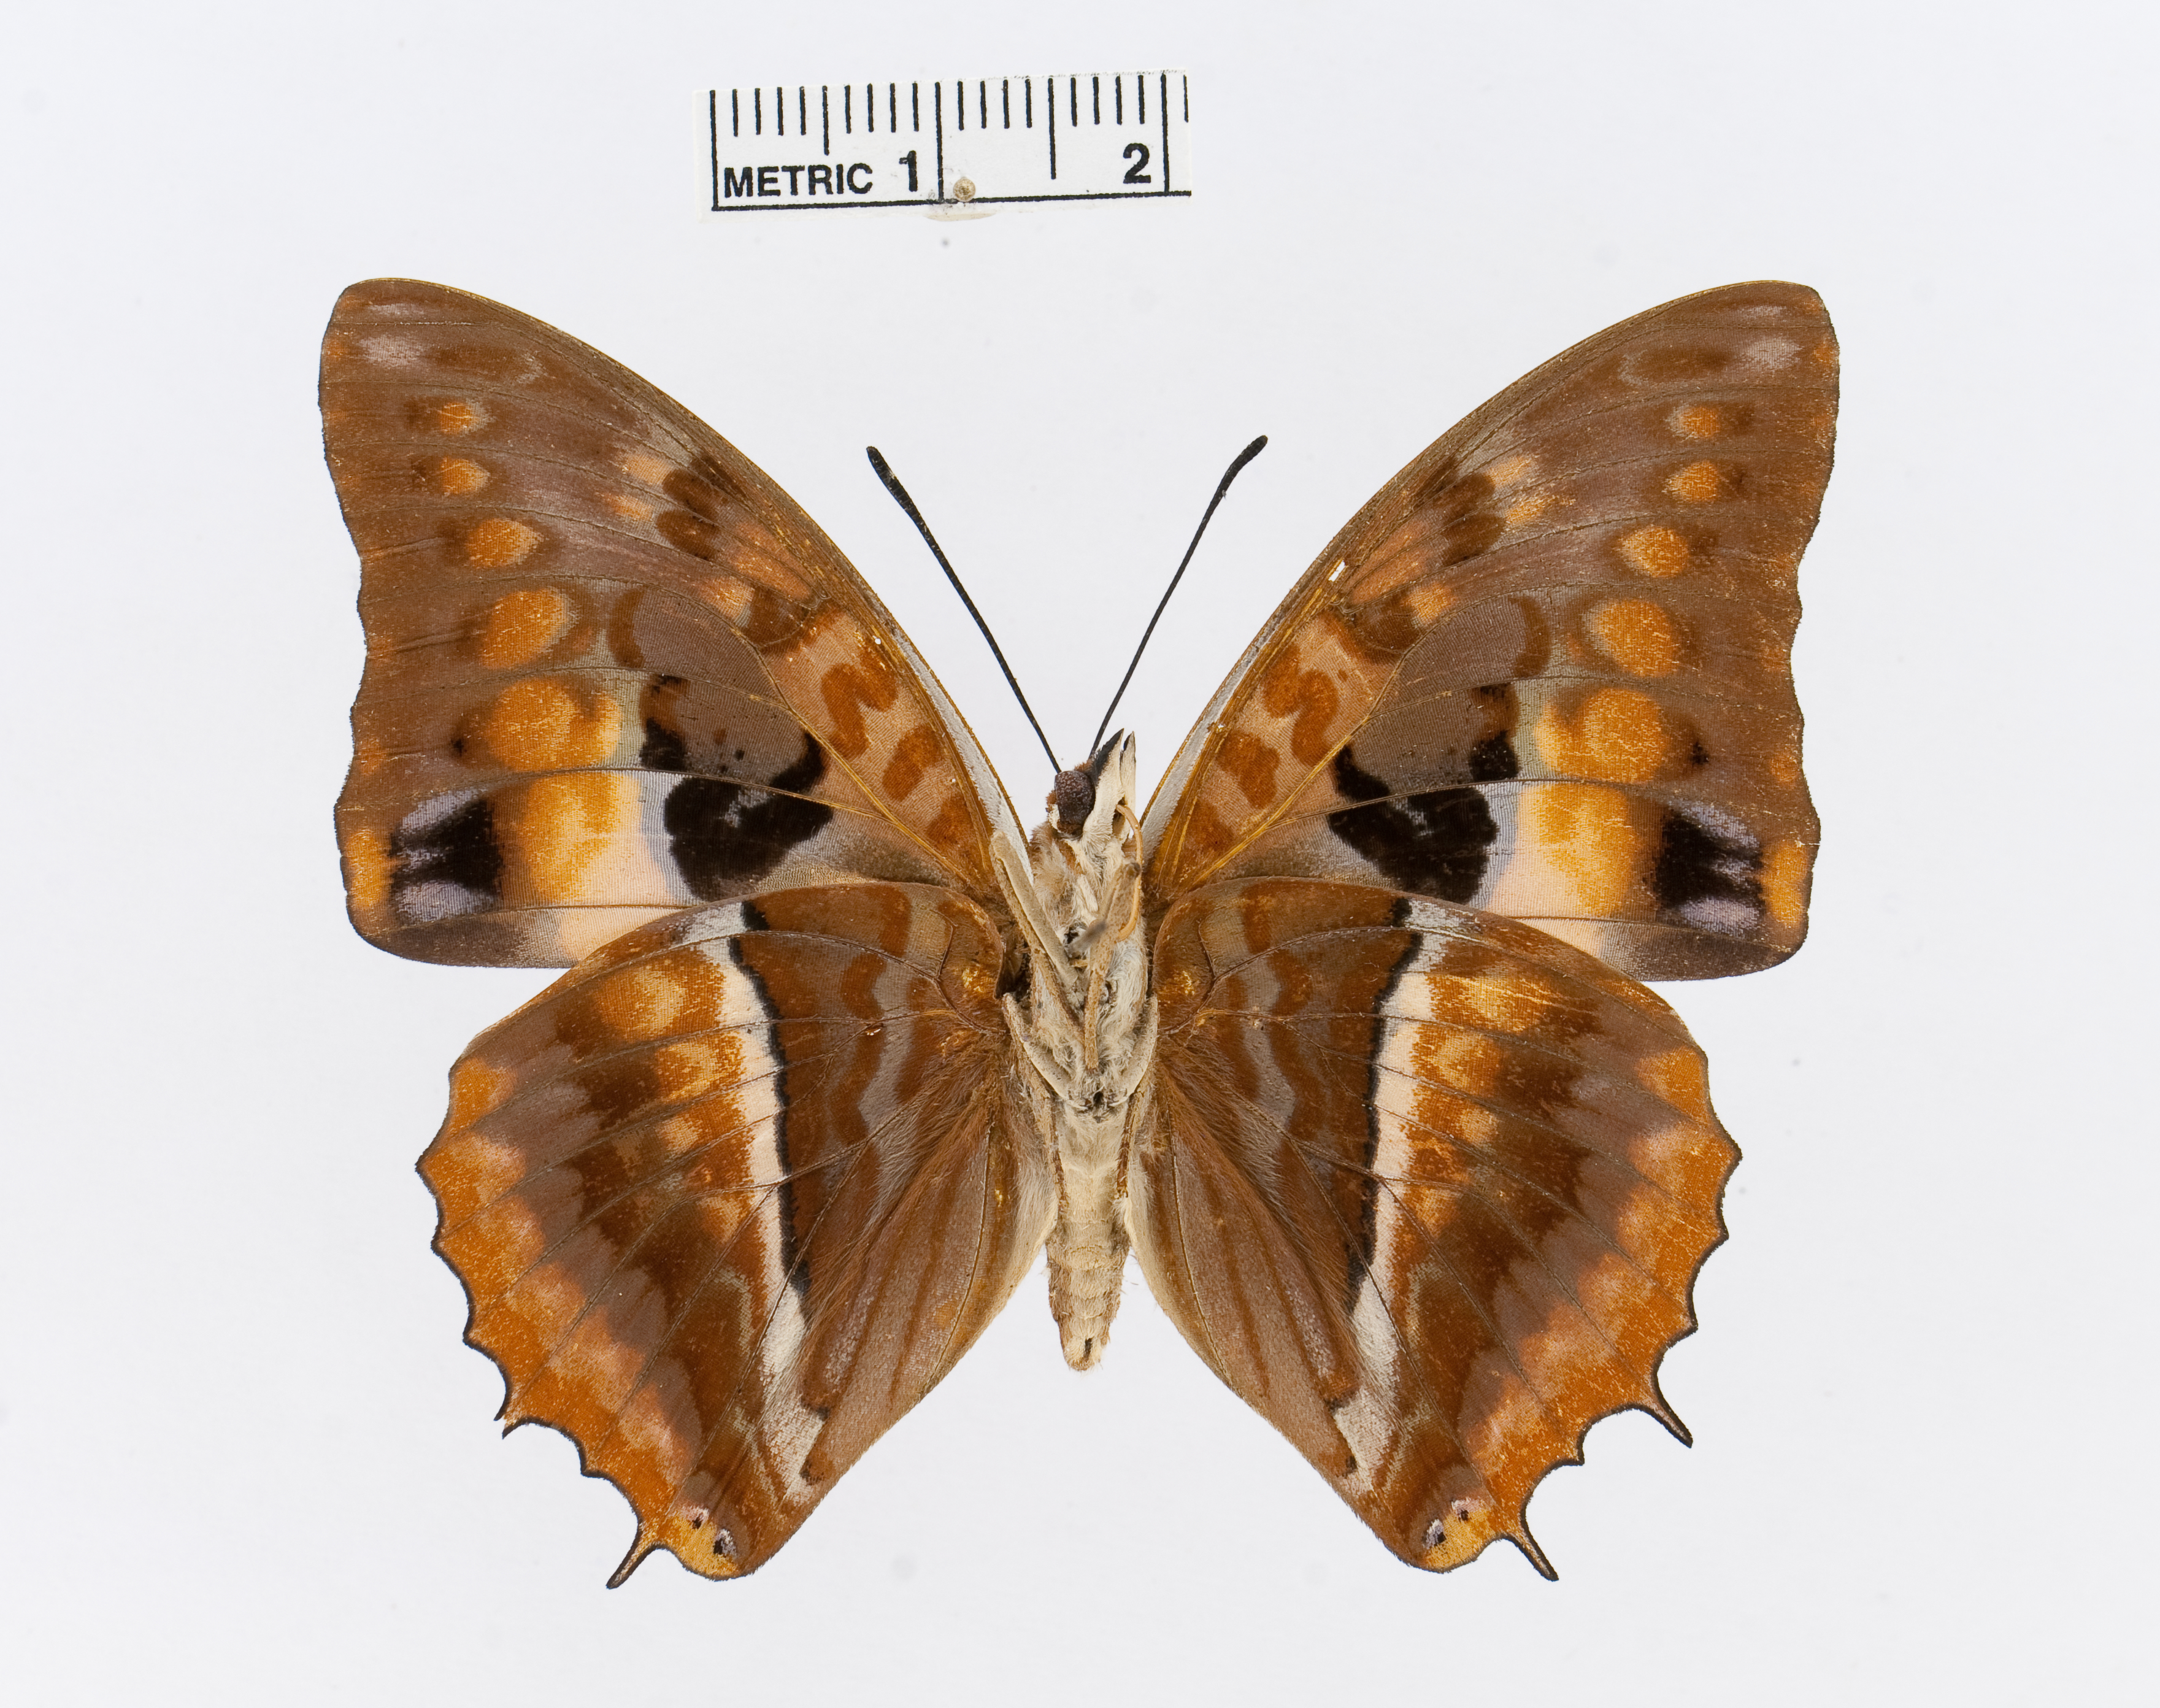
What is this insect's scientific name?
Charaxes cynthia
